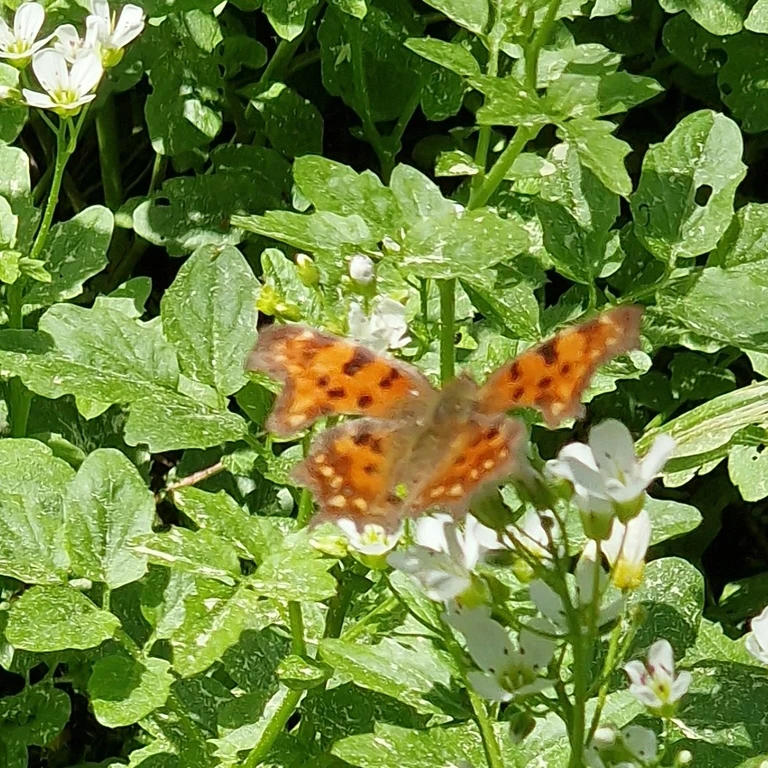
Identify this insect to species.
Polygonia c-album
